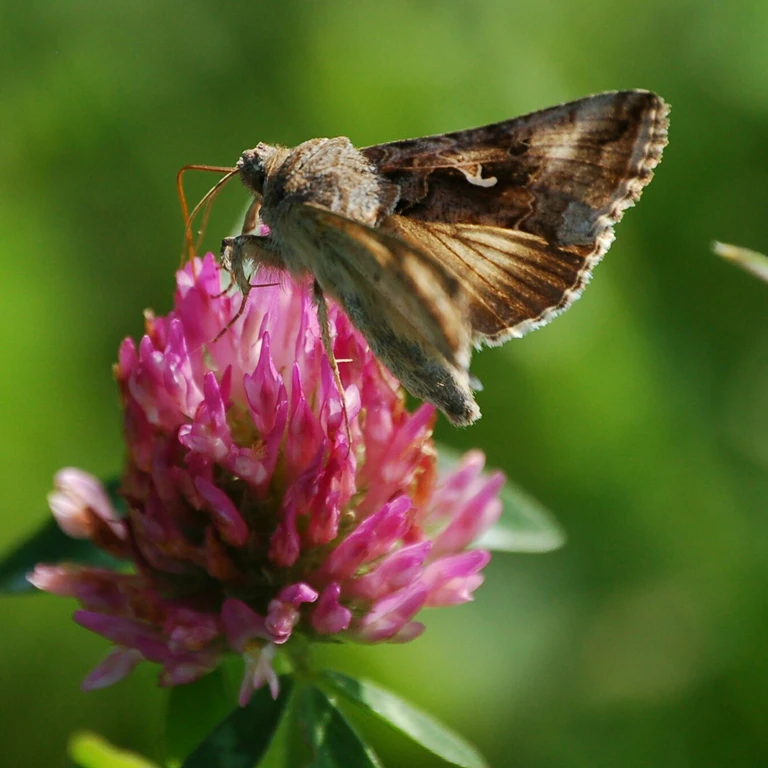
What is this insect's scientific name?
Autographa gamma
